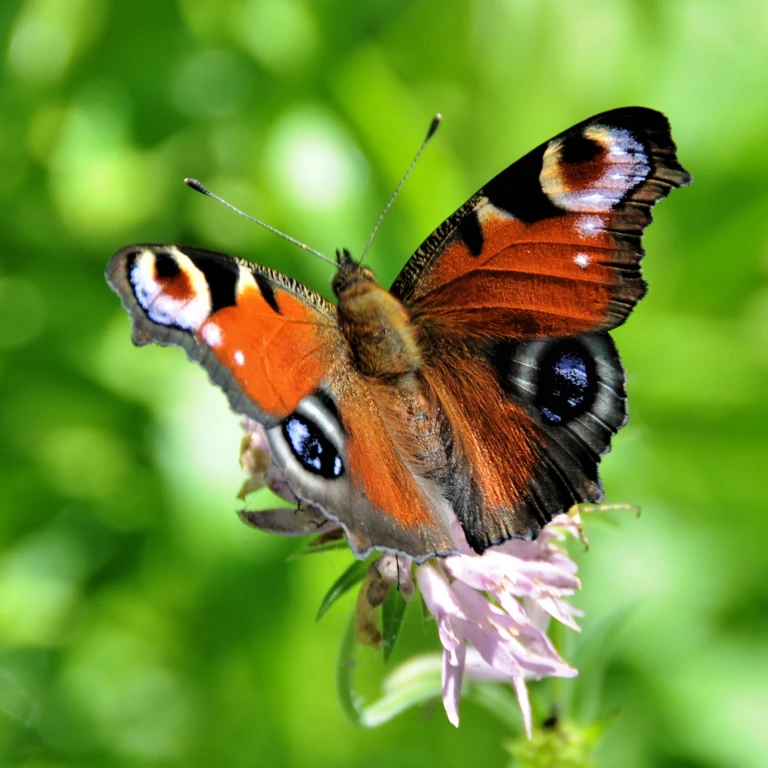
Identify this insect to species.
Aglais io
